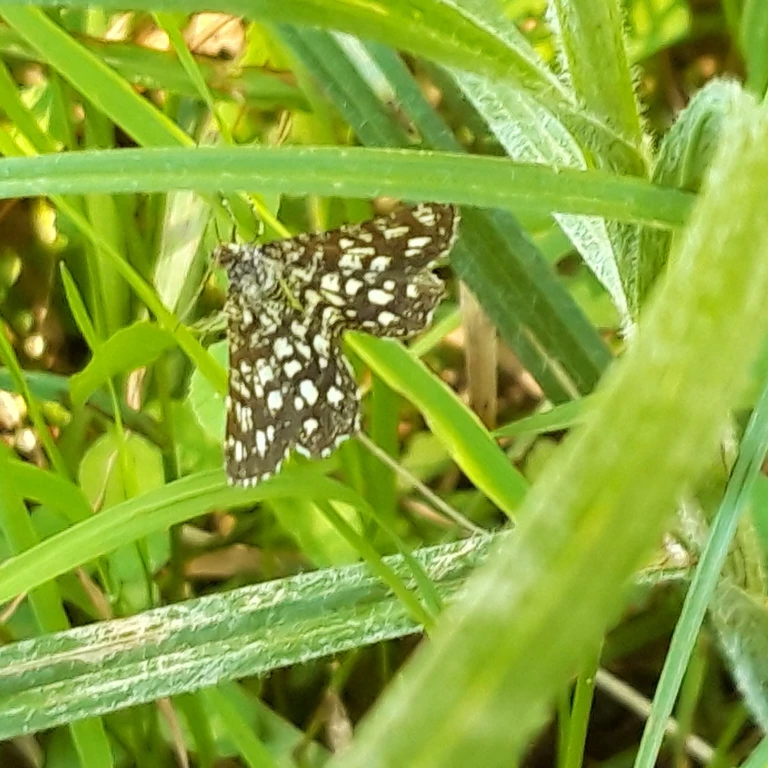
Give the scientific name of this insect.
Chiasmia clathrata
